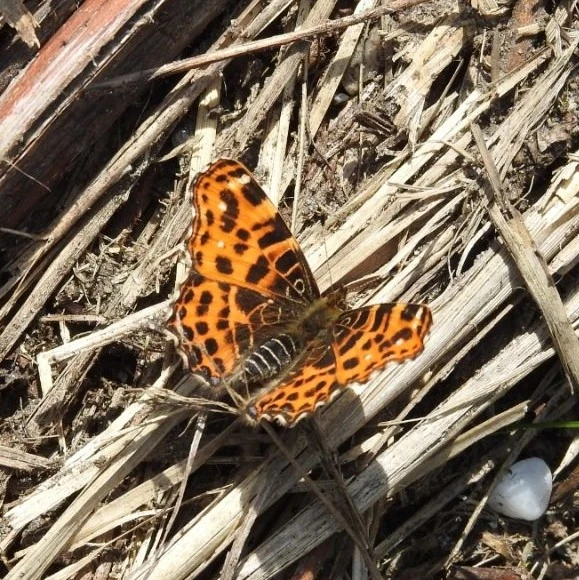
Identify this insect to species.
Araschnia levana
